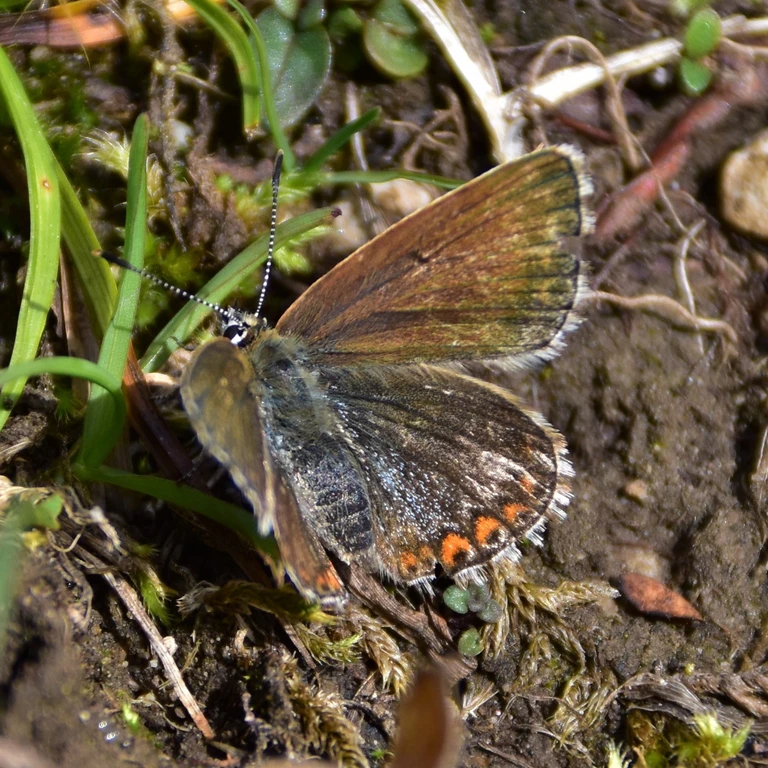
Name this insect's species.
Lysandra coridon
